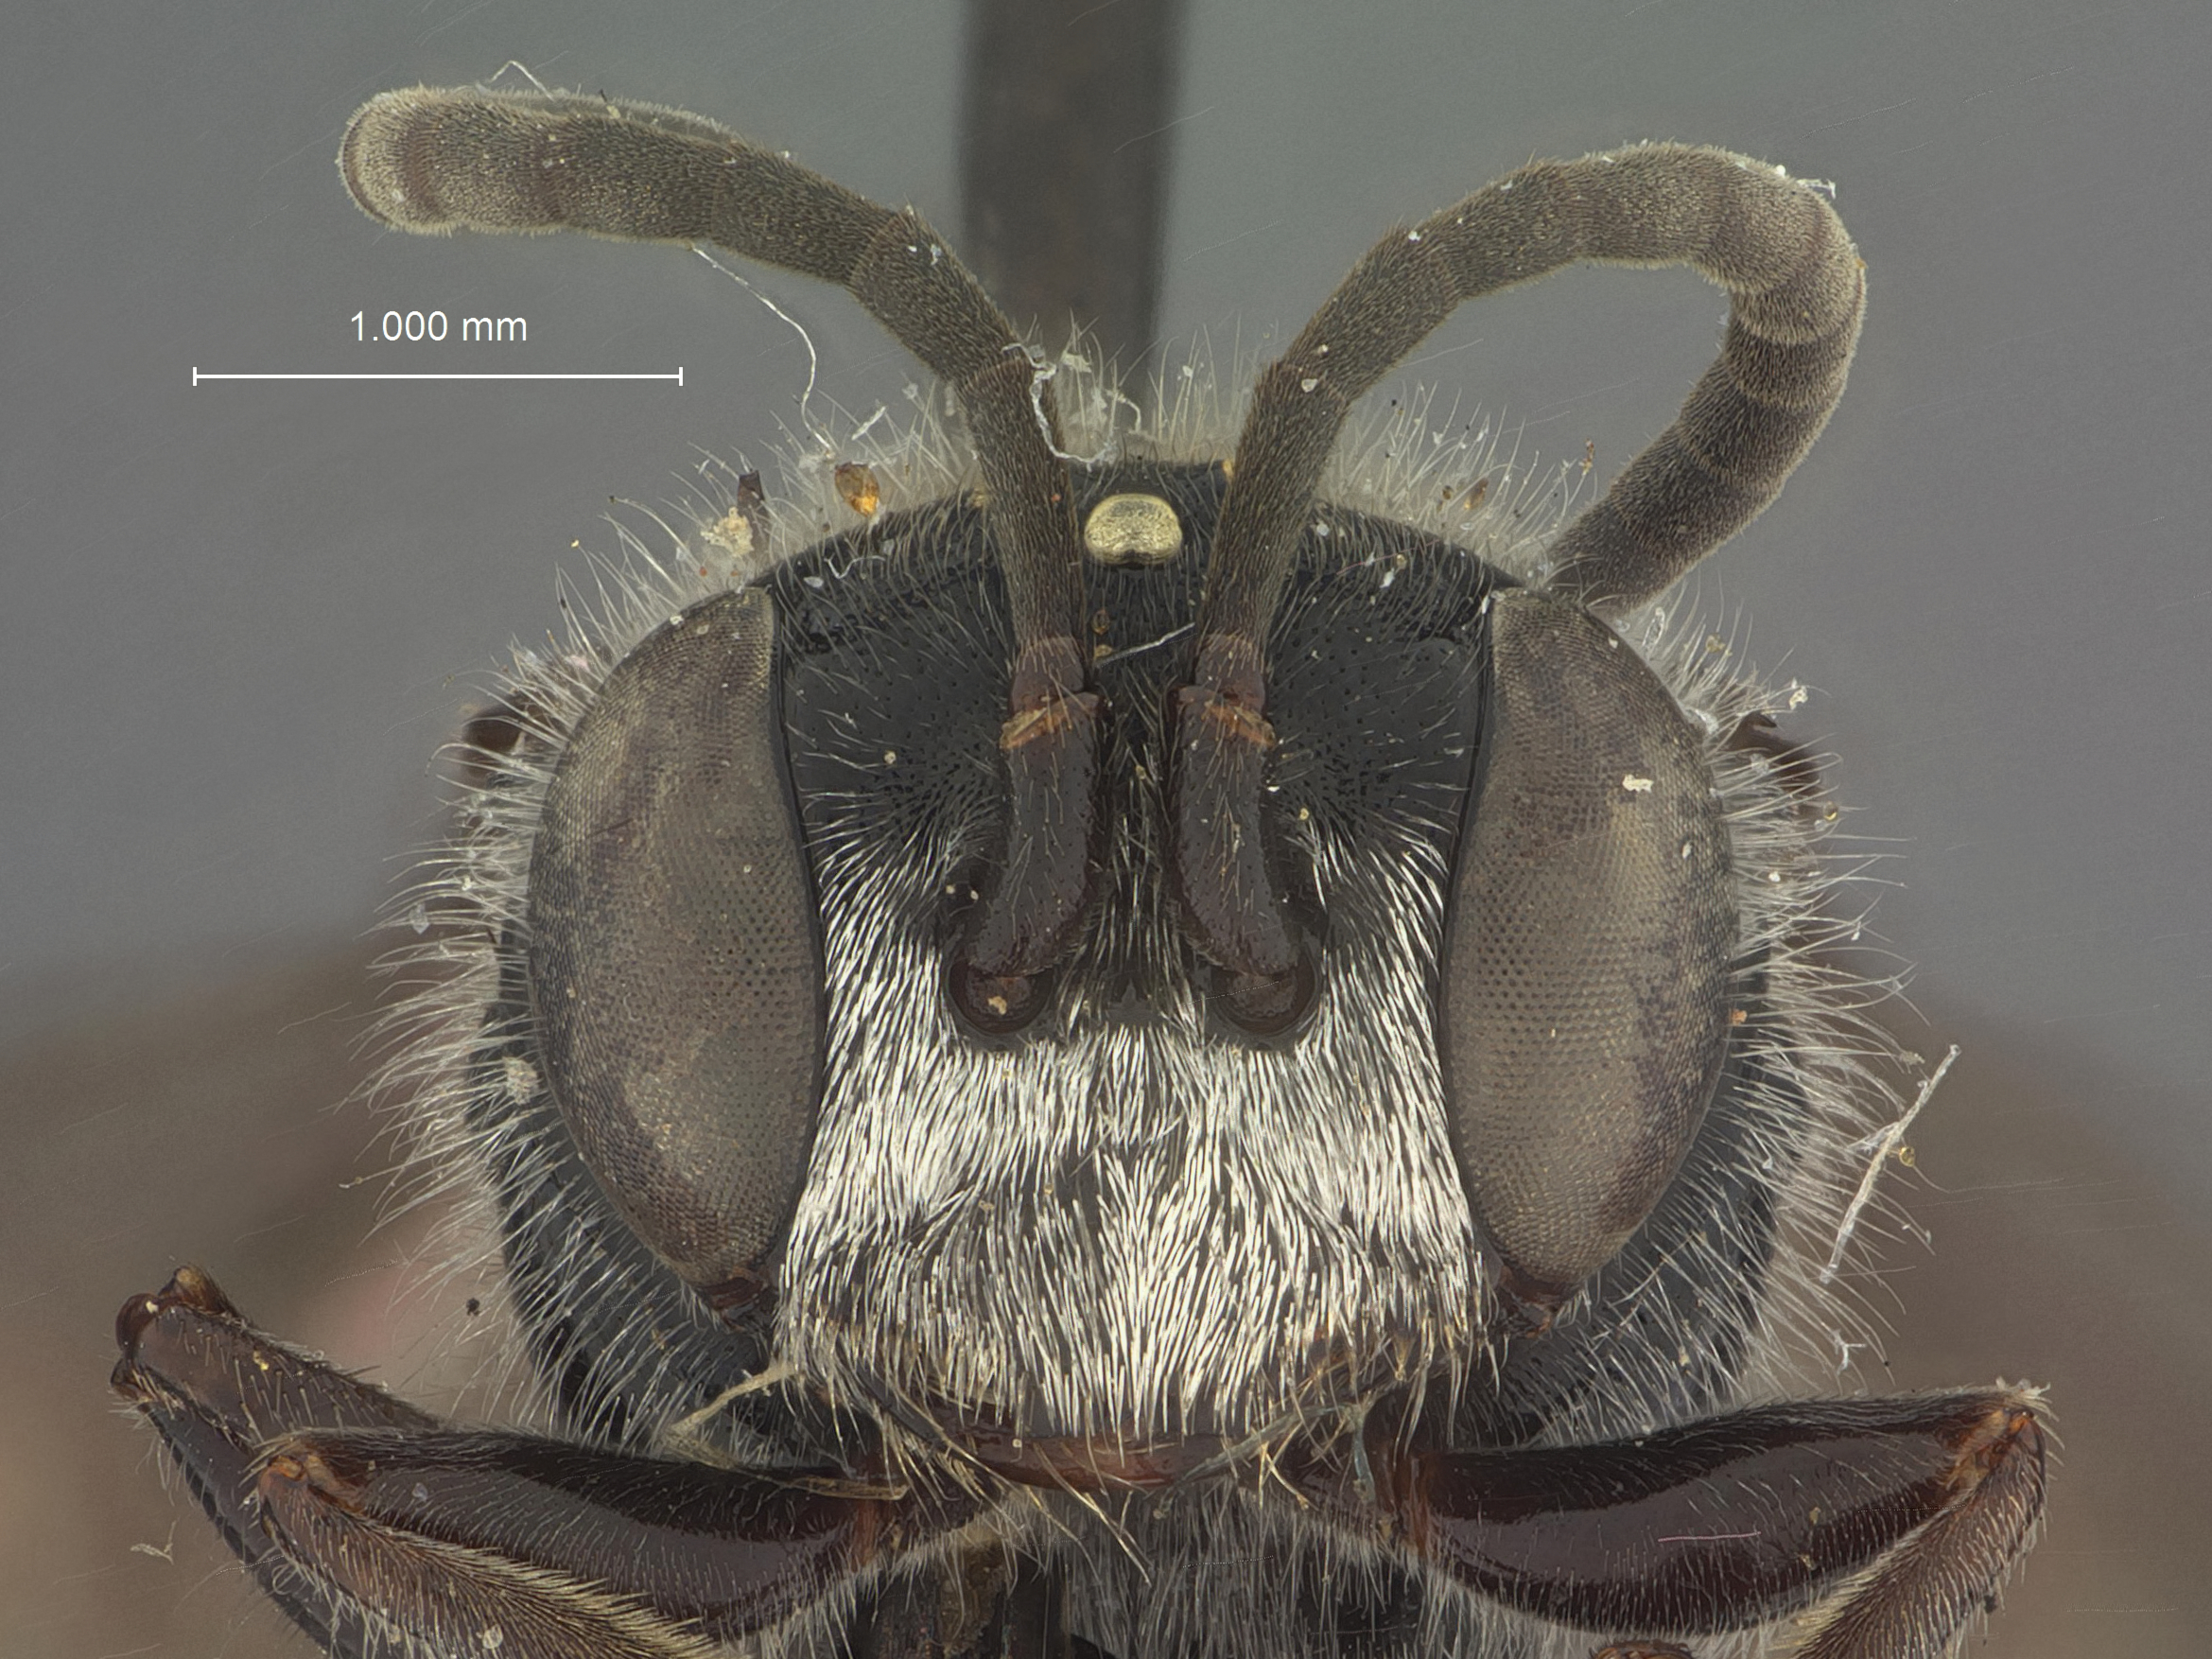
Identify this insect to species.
Psen kulingensis
